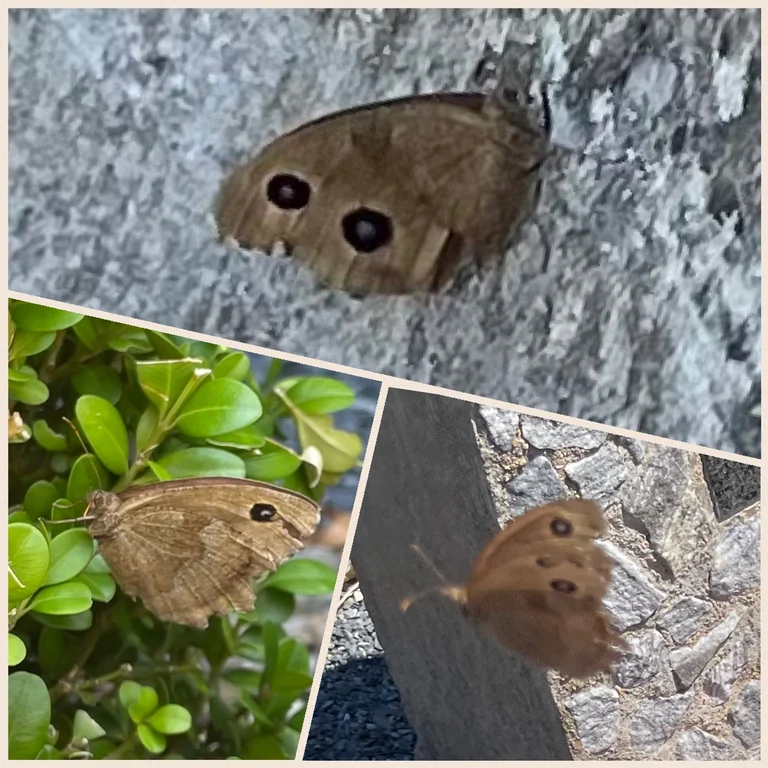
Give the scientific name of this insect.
Minois dryas
